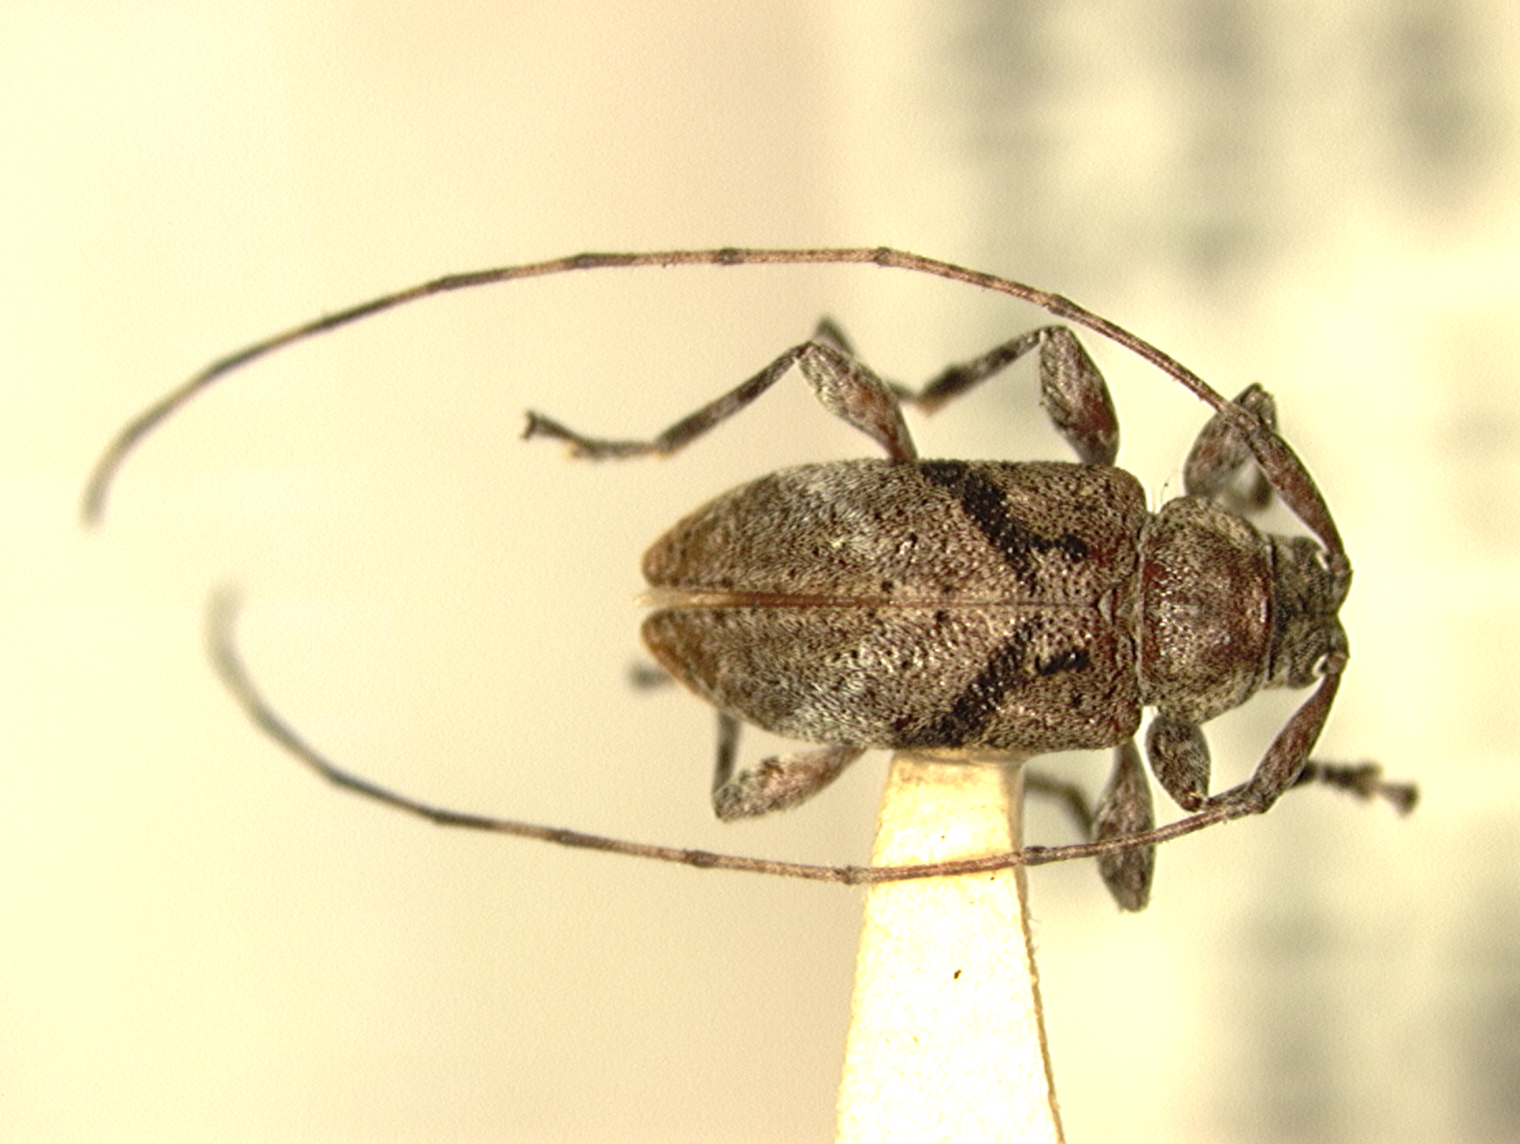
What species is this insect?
Antilleptostylus guilartensis
